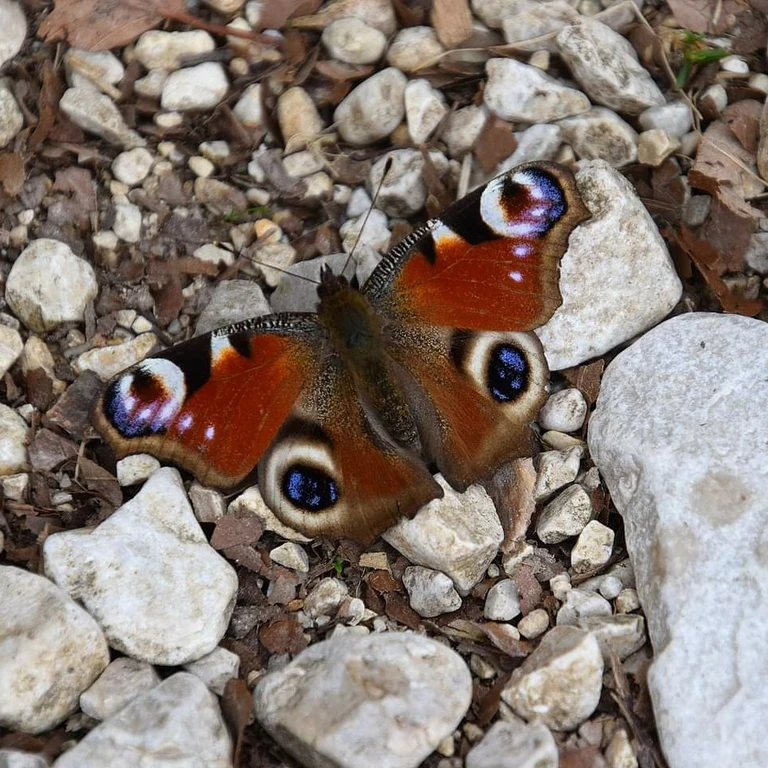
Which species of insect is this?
Aglais io
